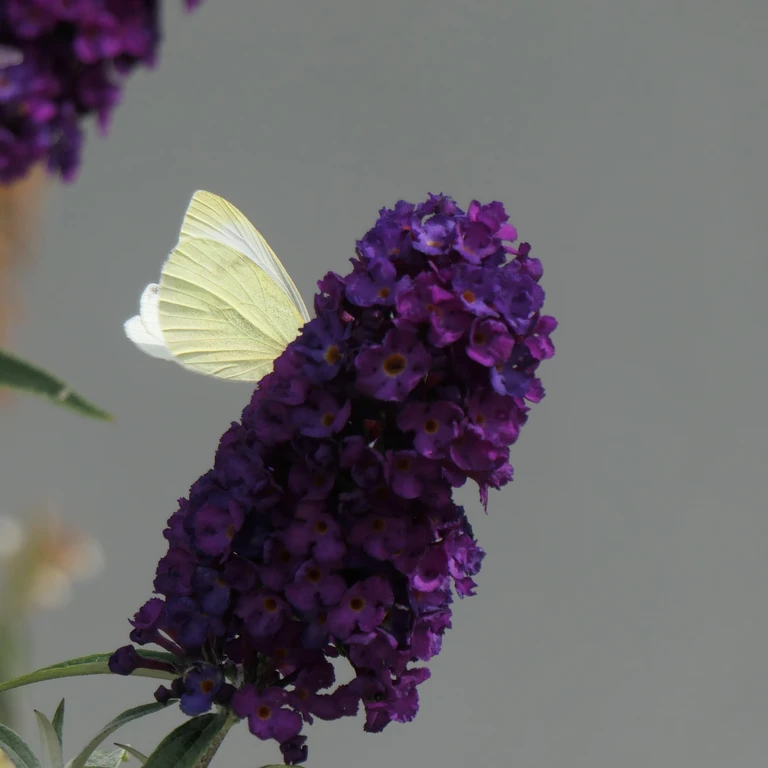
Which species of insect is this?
Pieris rapae
